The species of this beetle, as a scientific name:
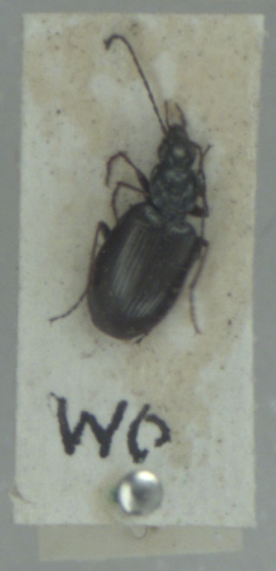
Agonum micans
